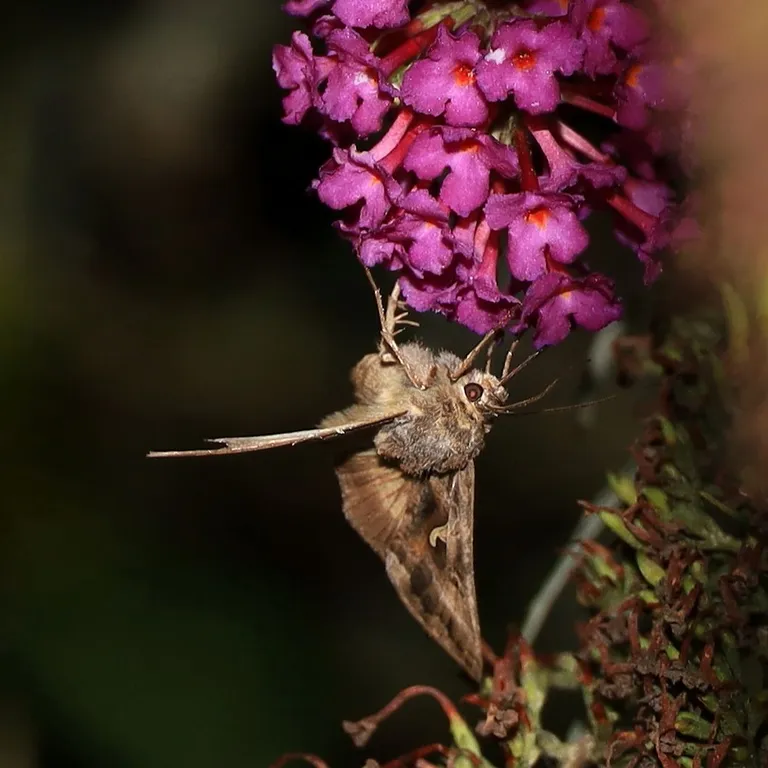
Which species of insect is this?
Autographa gamma
